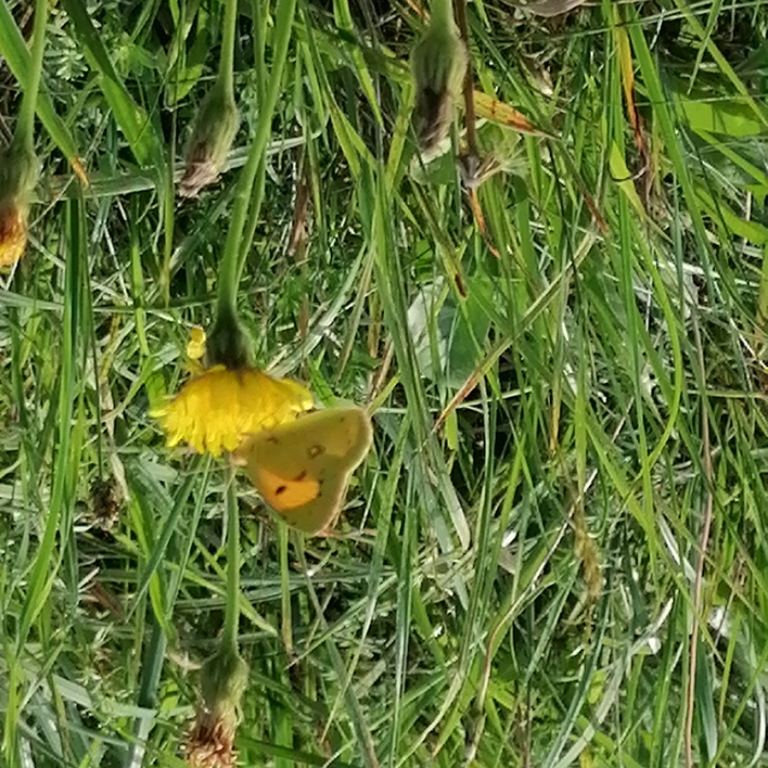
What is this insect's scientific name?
Colias croceus
